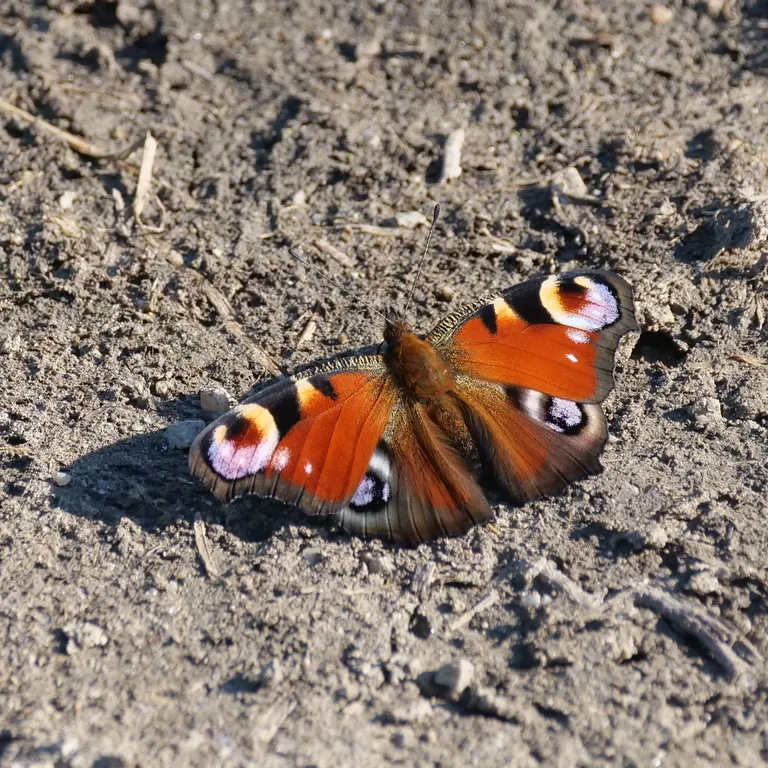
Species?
Aglais io
